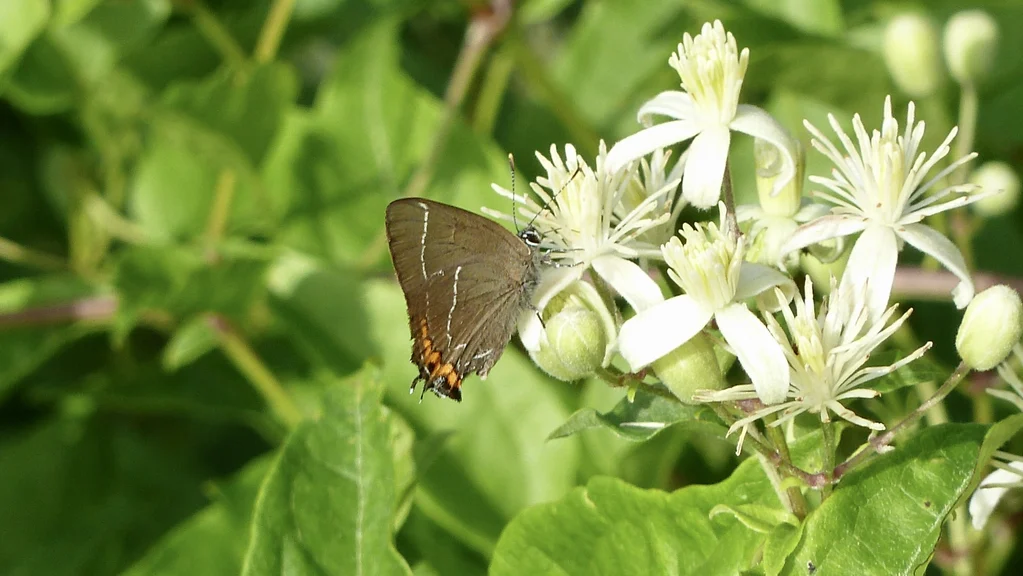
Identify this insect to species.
Satyrium w-album
